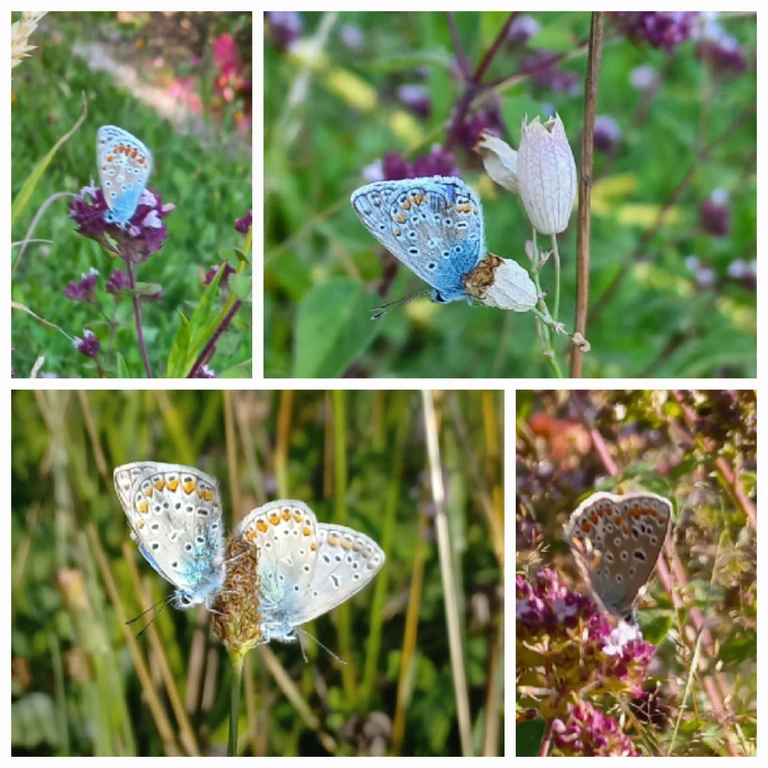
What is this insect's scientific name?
Polyommatus icarus
